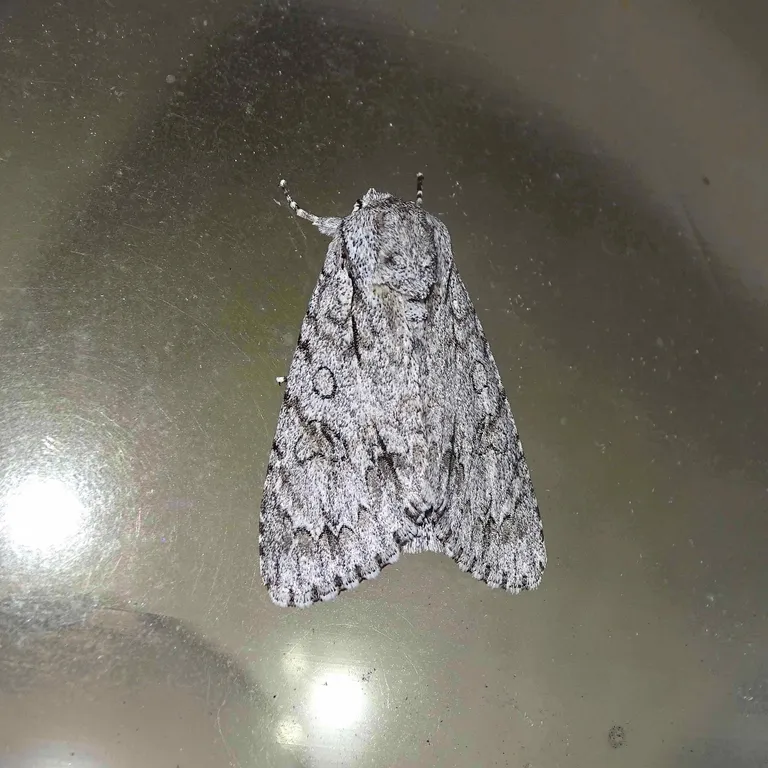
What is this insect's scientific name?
Acronicta aceris
